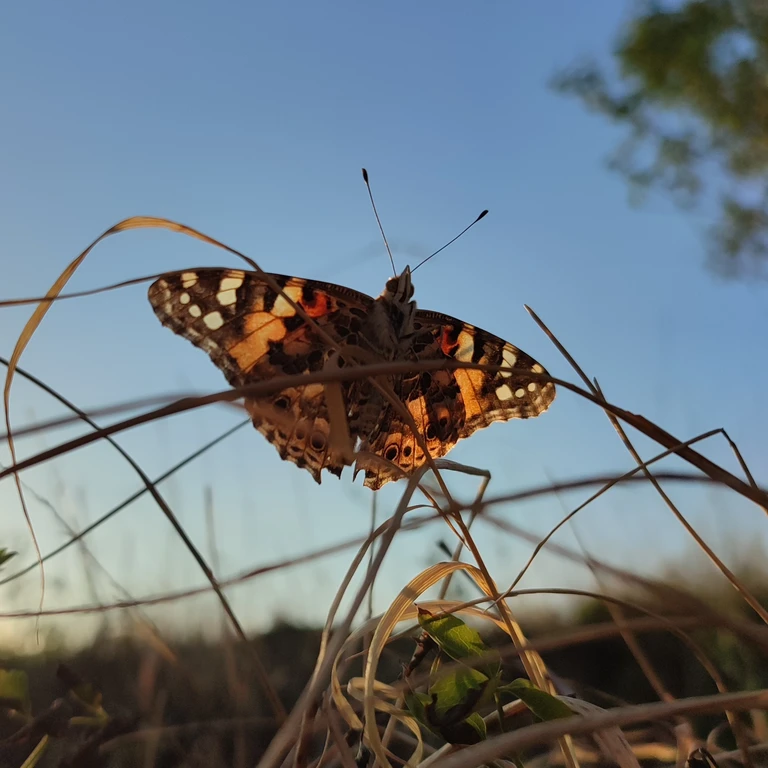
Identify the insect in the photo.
Vanessa cardui
